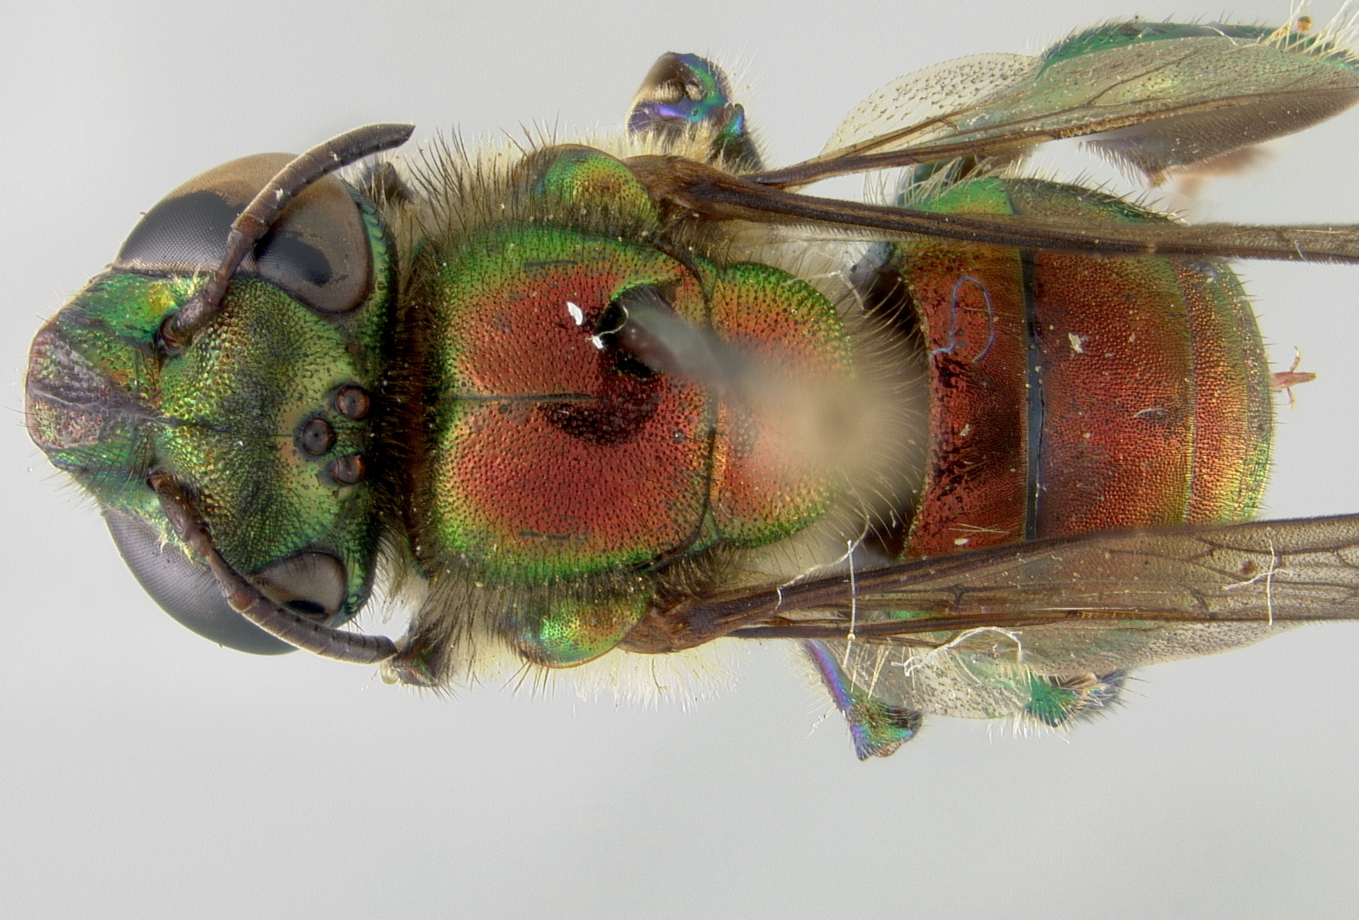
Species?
Euglossa erythrophana
